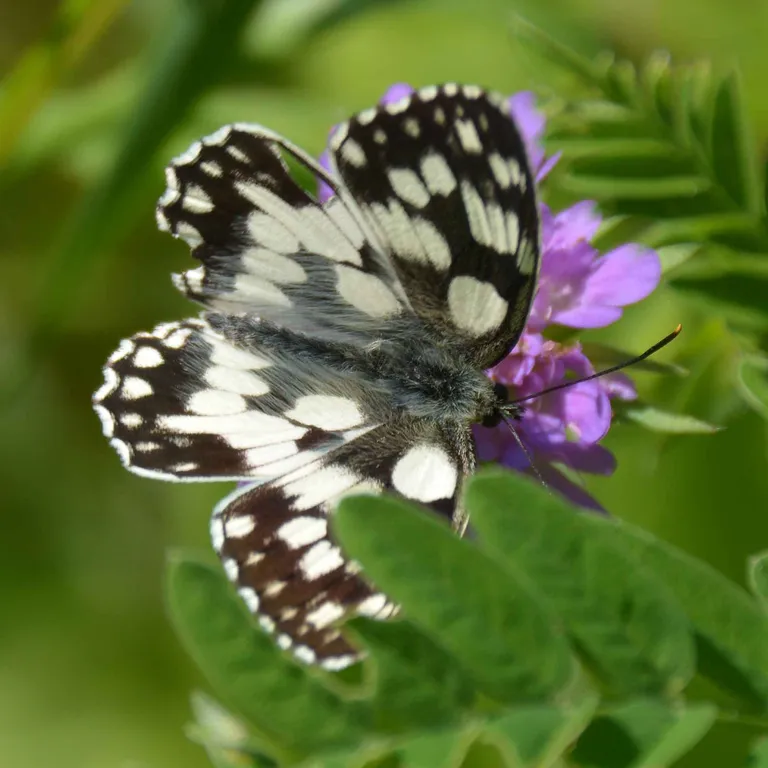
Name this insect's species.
Melanargia galathea
